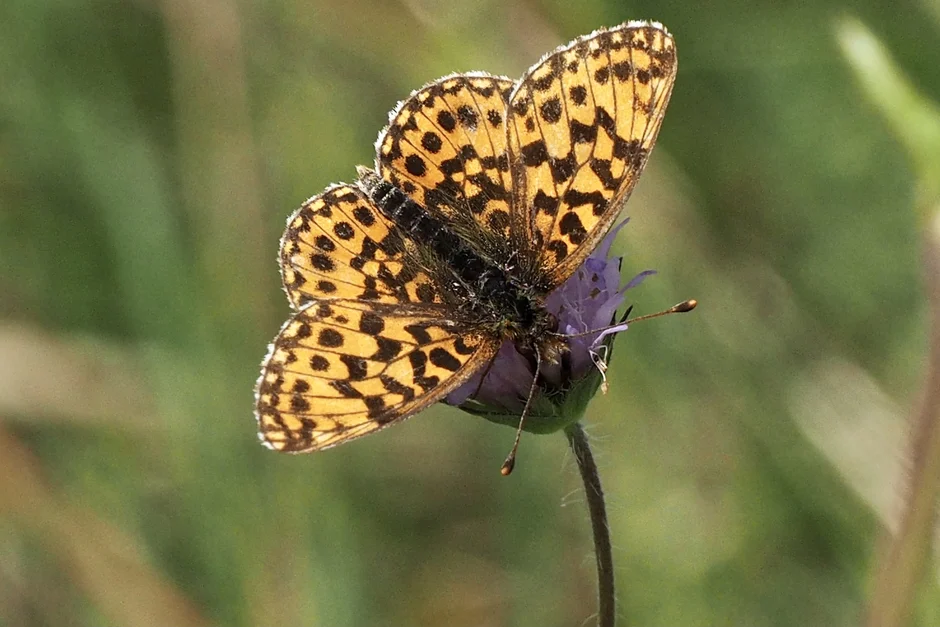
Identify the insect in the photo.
Boloria dia
